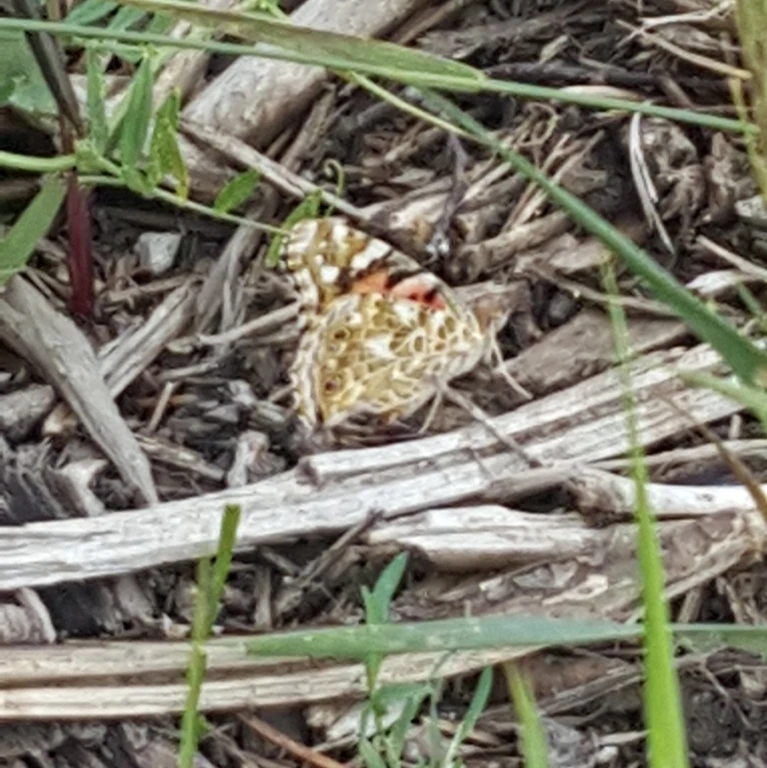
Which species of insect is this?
Vanessa cardui
